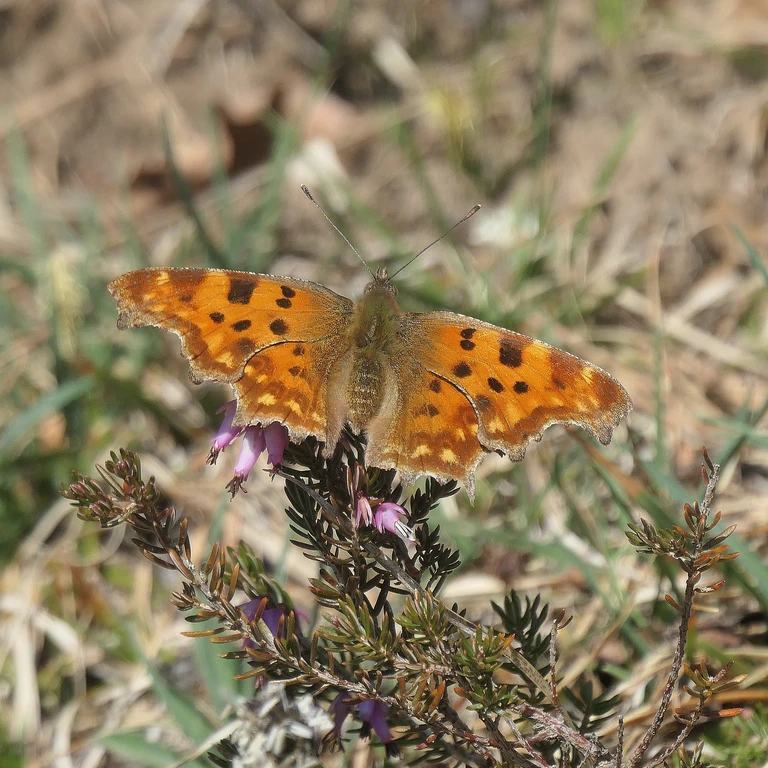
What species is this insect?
Polygonia c-album
